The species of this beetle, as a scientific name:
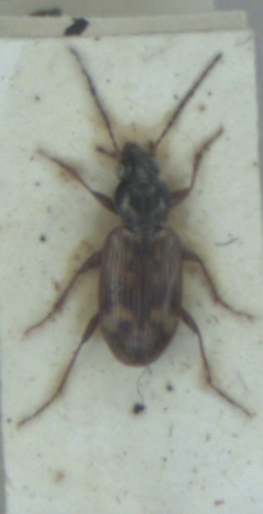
Bembidion dentellum
